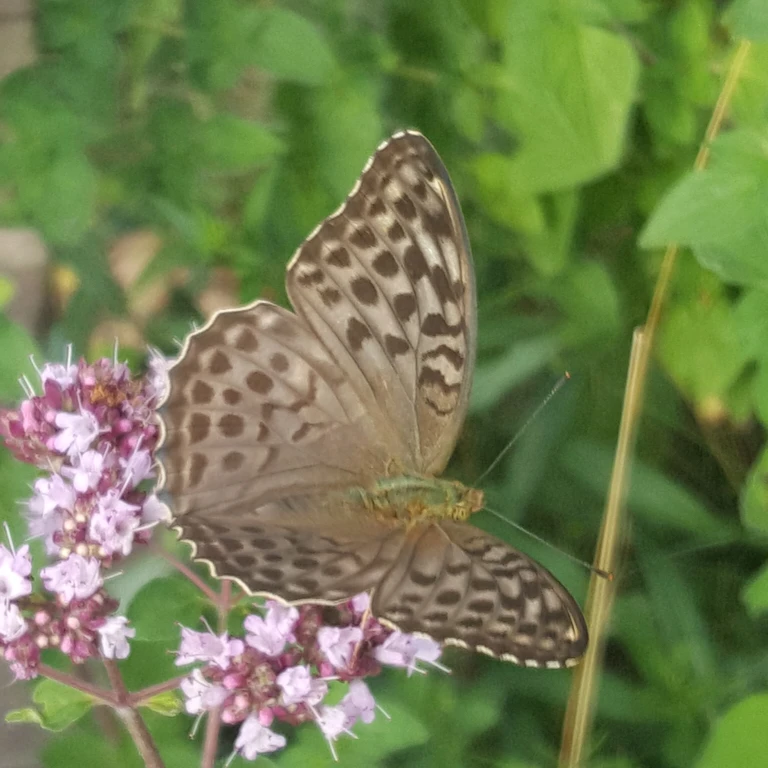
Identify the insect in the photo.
Argynnis paphia
